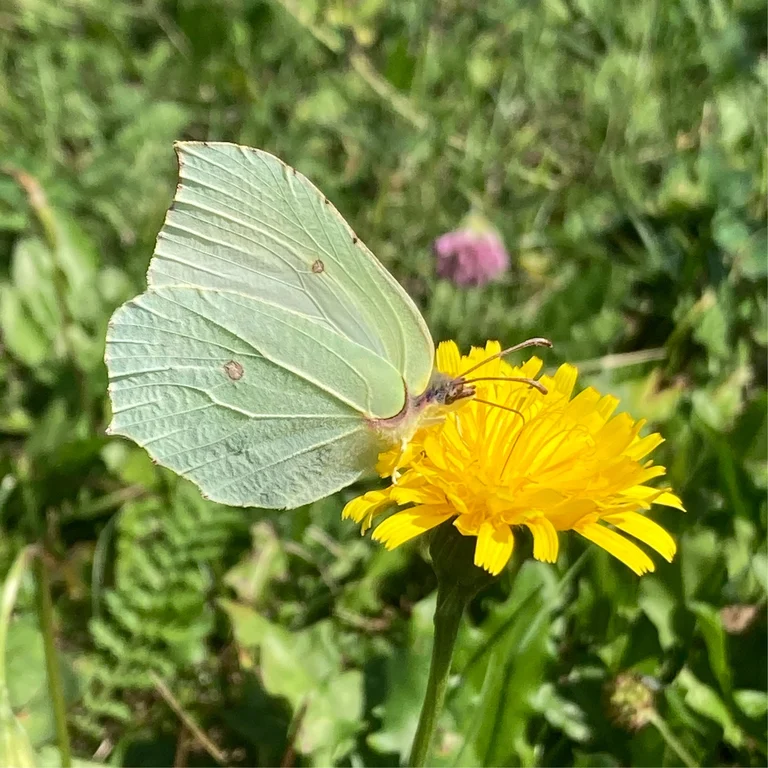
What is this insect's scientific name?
Gonepteryx rhamni
